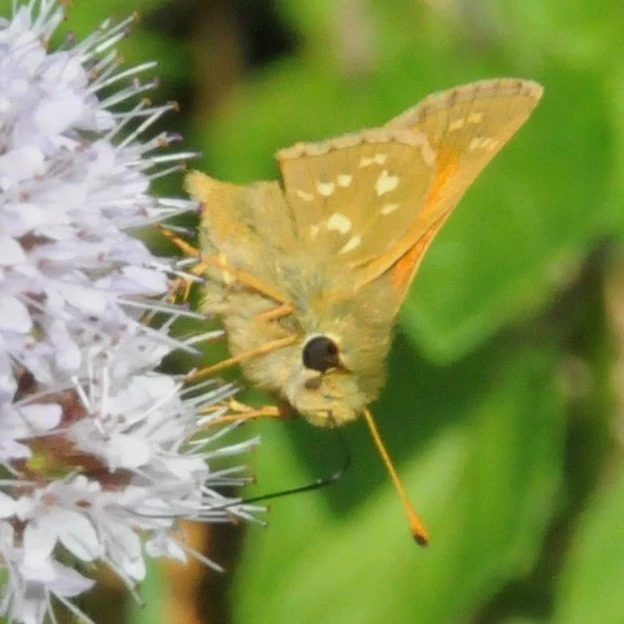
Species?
Hesperia comma
